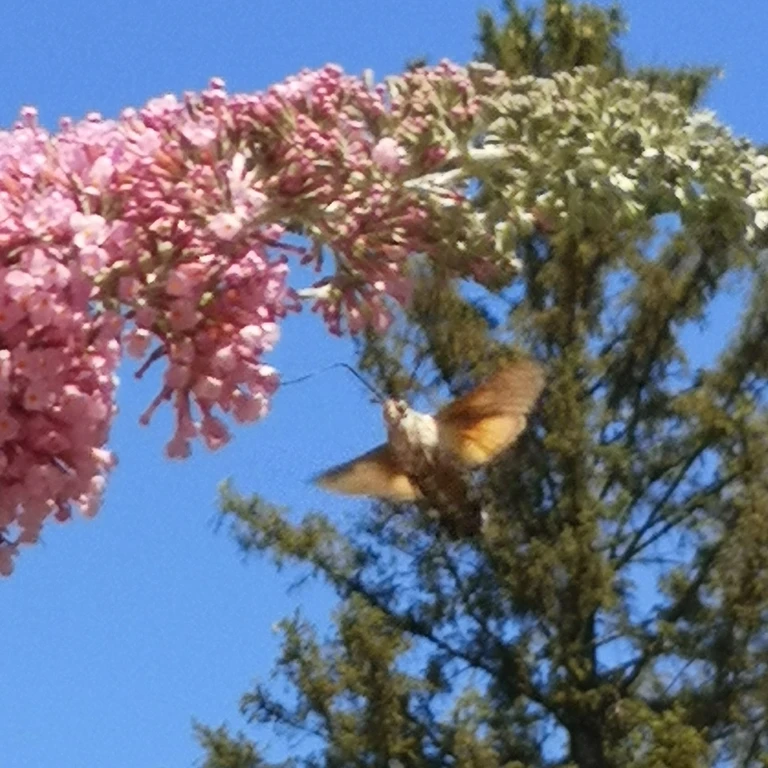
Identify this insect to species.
Macroglossum stellatarum
